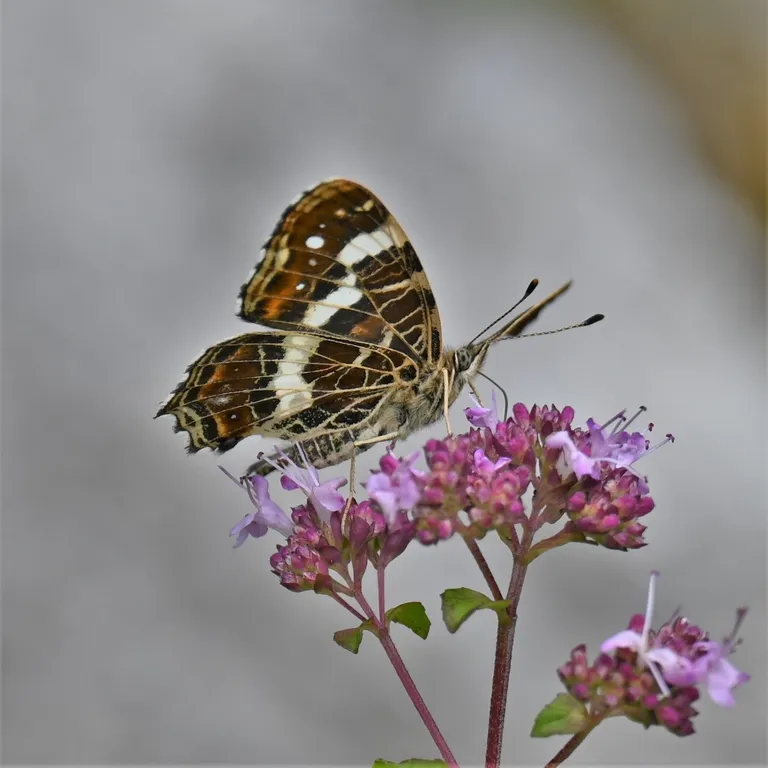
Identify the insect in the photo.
Araschnia levana
